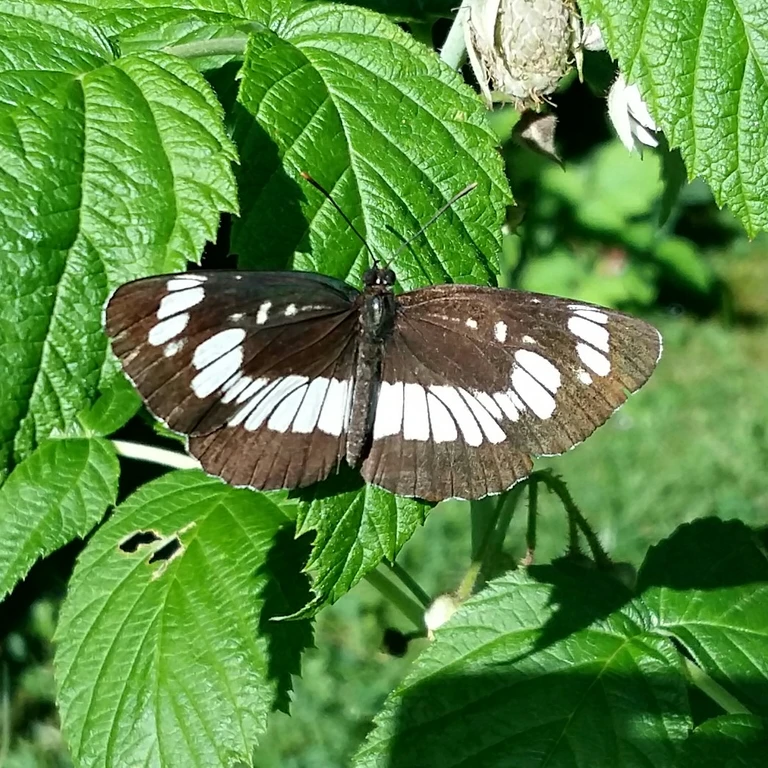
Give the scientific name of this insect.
Neptis rivularis
